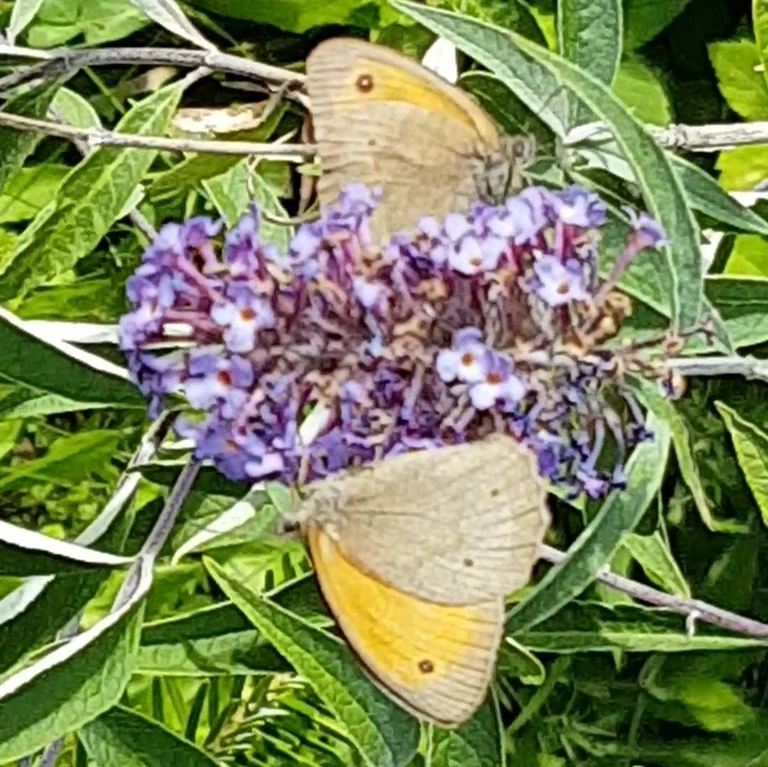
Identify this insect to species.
Maniola jurtina
